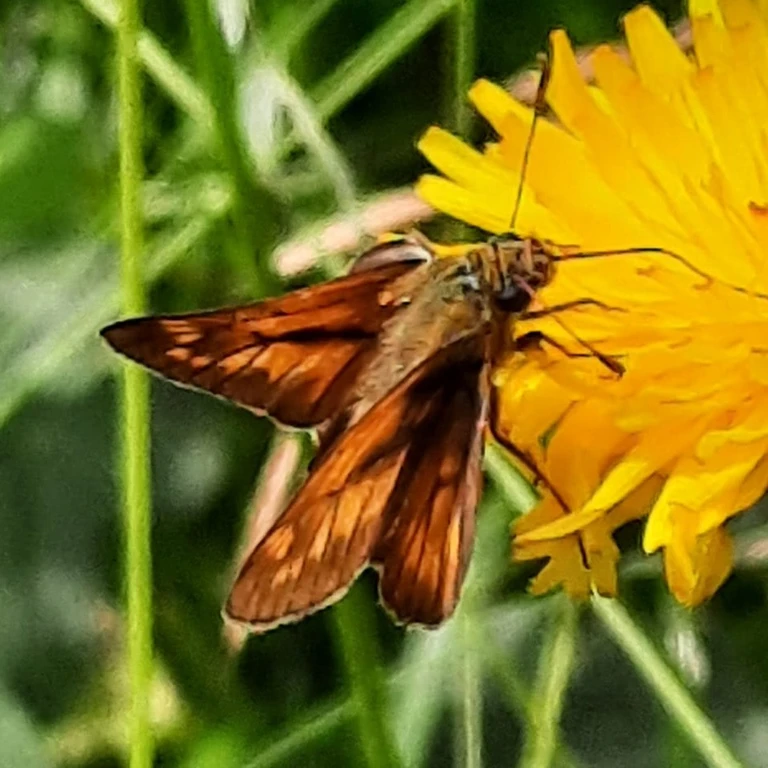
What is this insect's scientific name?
Ochlodes sylvanus (also Ochlodes venata)
